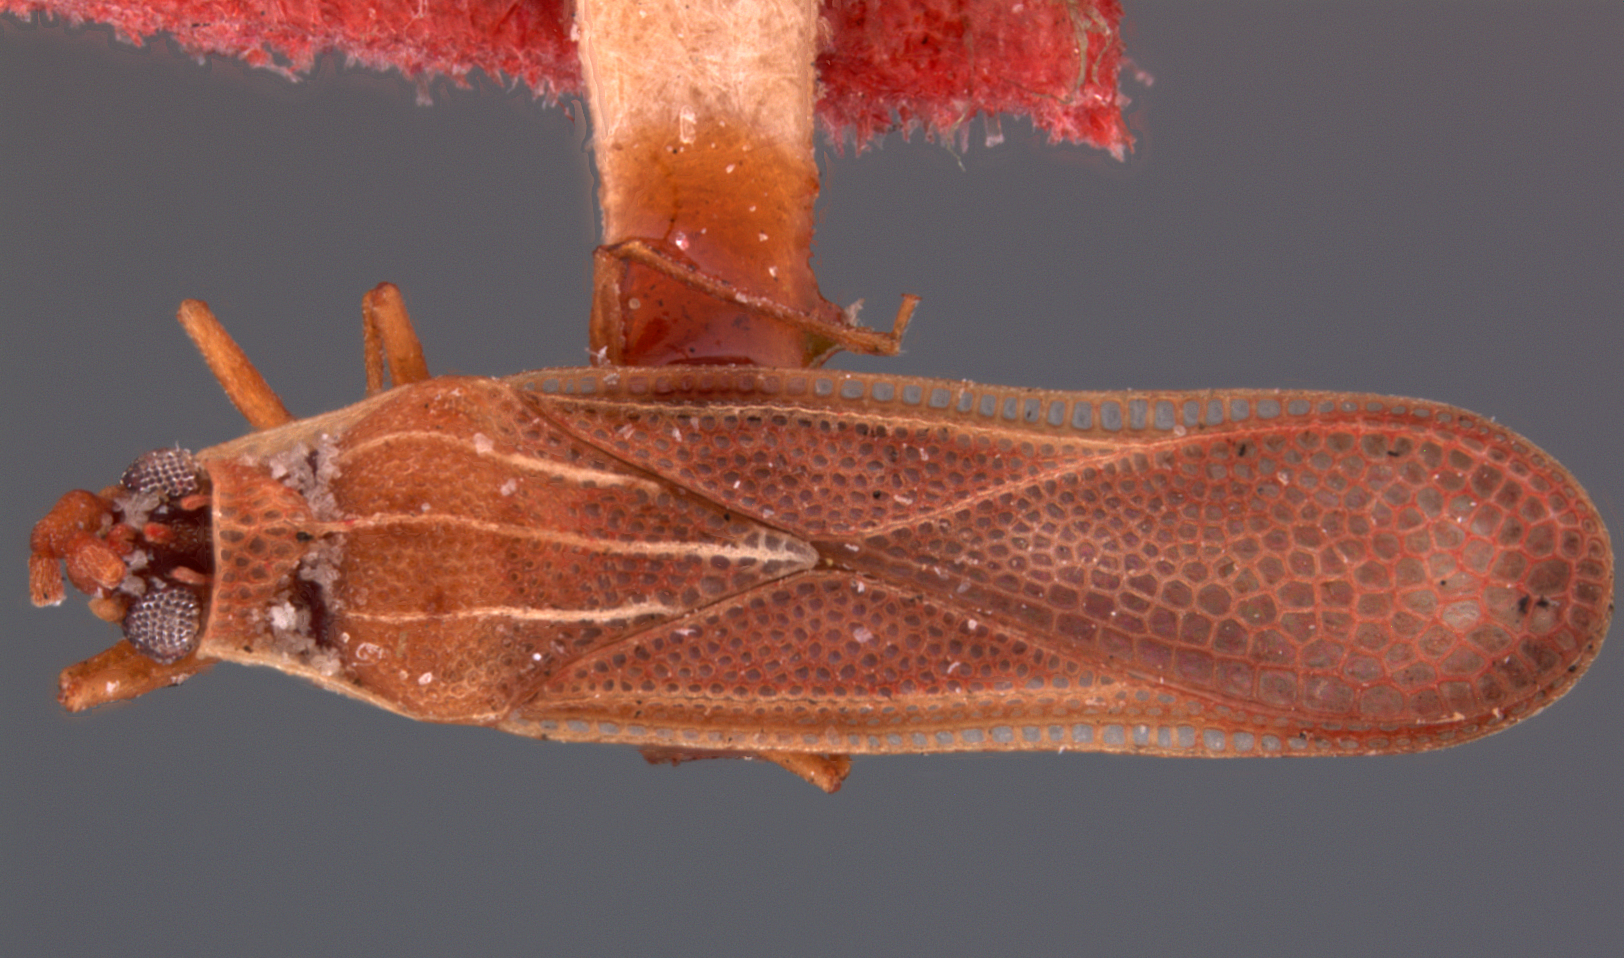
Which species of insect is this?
Perissonemia electa
